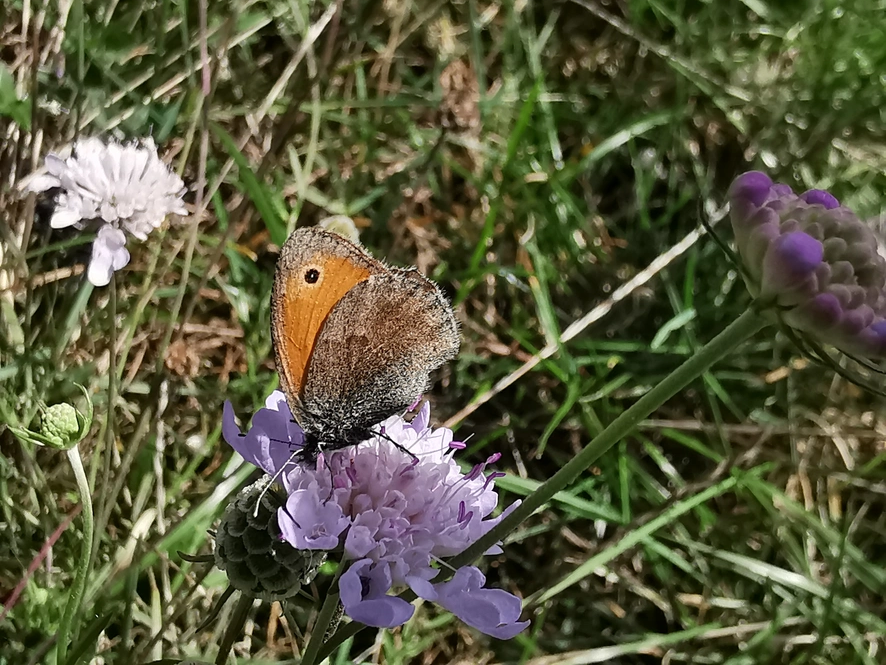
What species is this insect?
Coenonympha pamphilus
